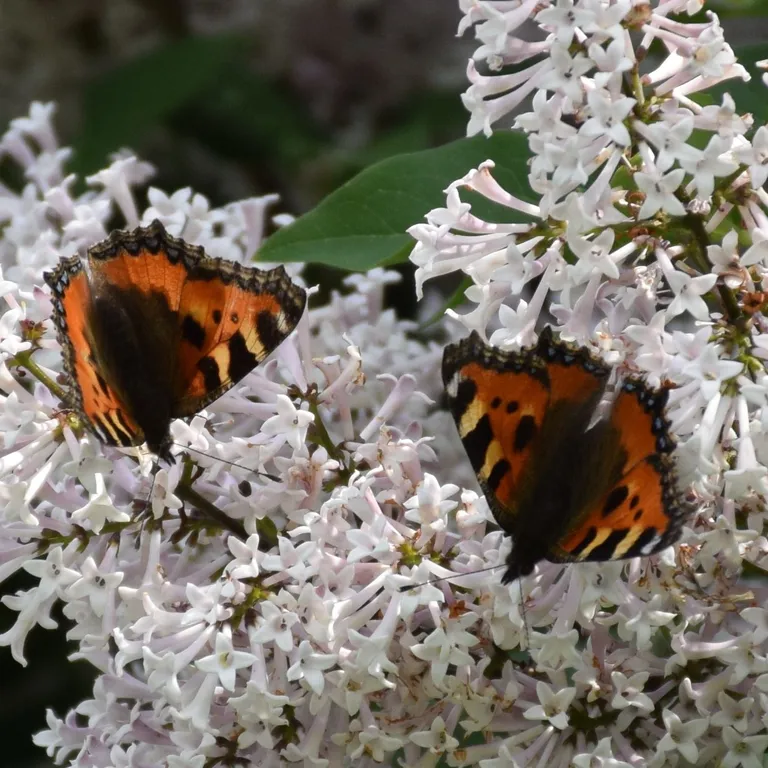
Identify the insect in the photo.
Aglais urticae
